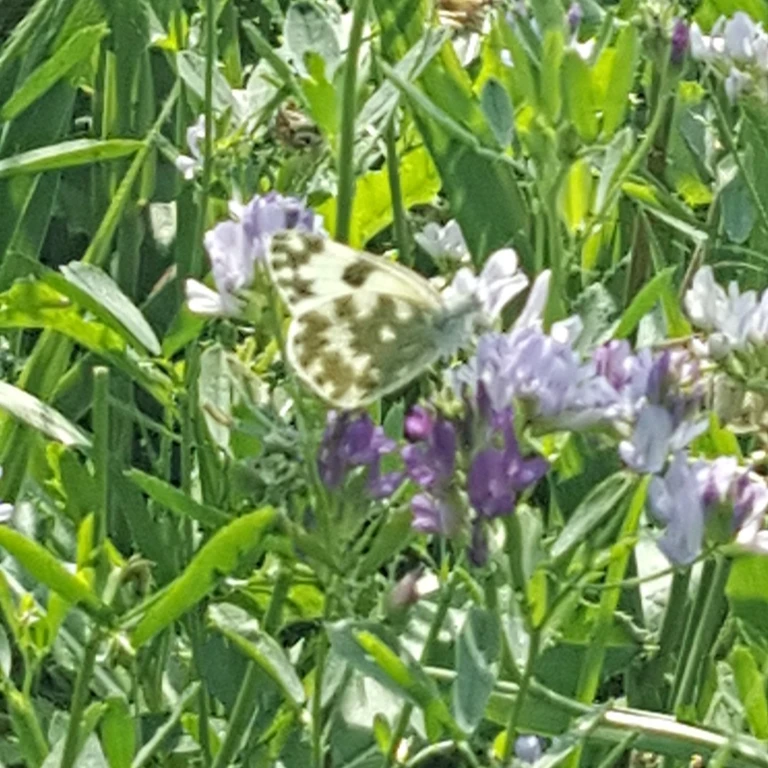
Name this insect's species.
Pontia edusa
